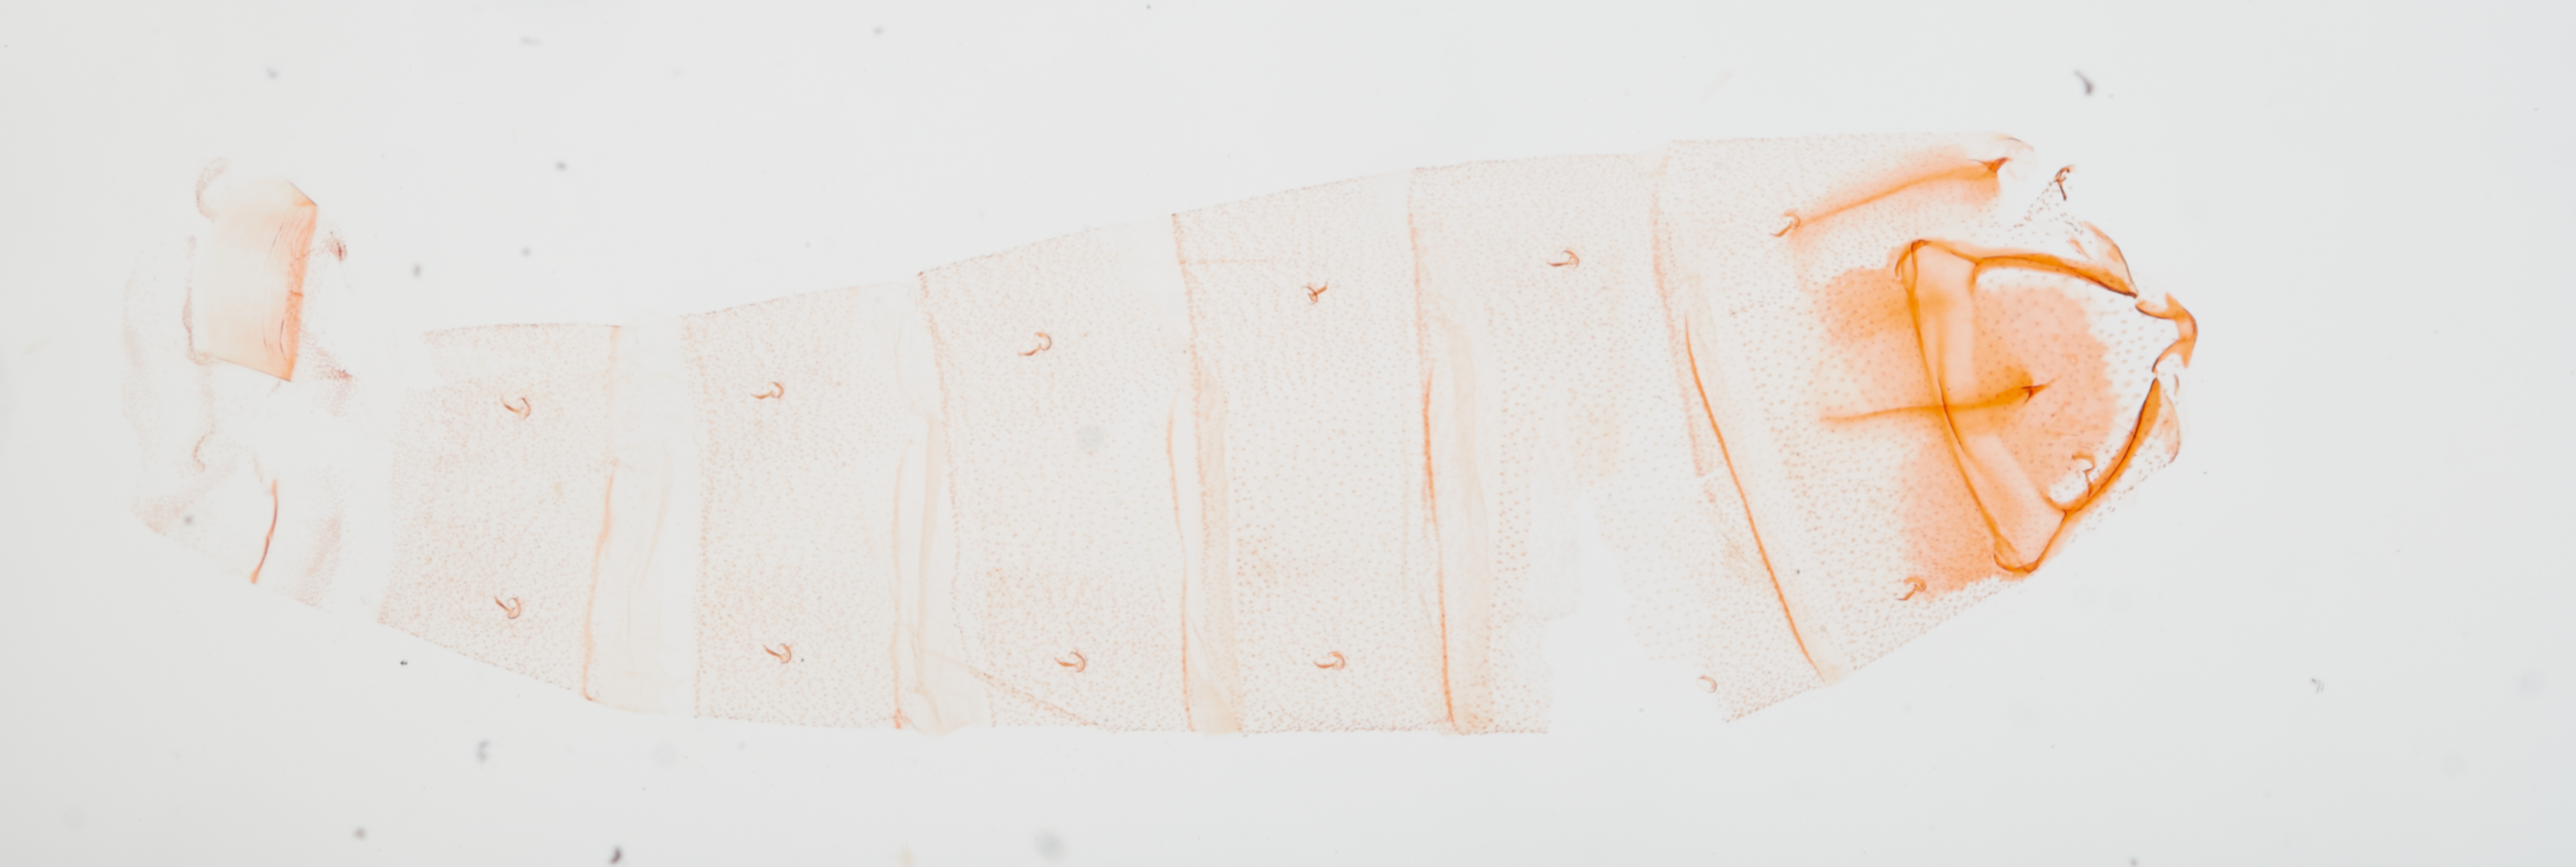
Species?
Nepotula secura
